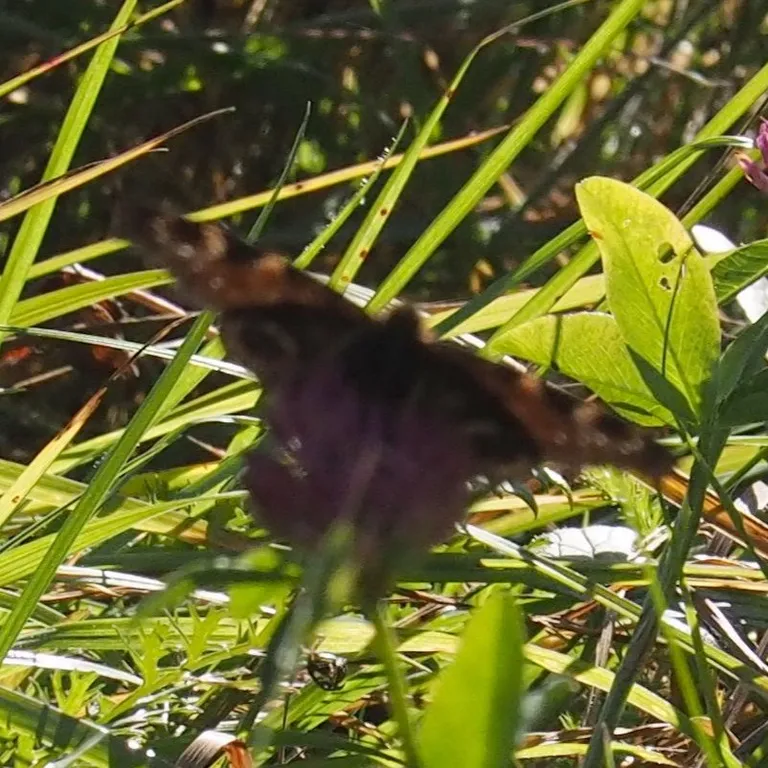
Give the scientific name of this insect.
Aglais io
